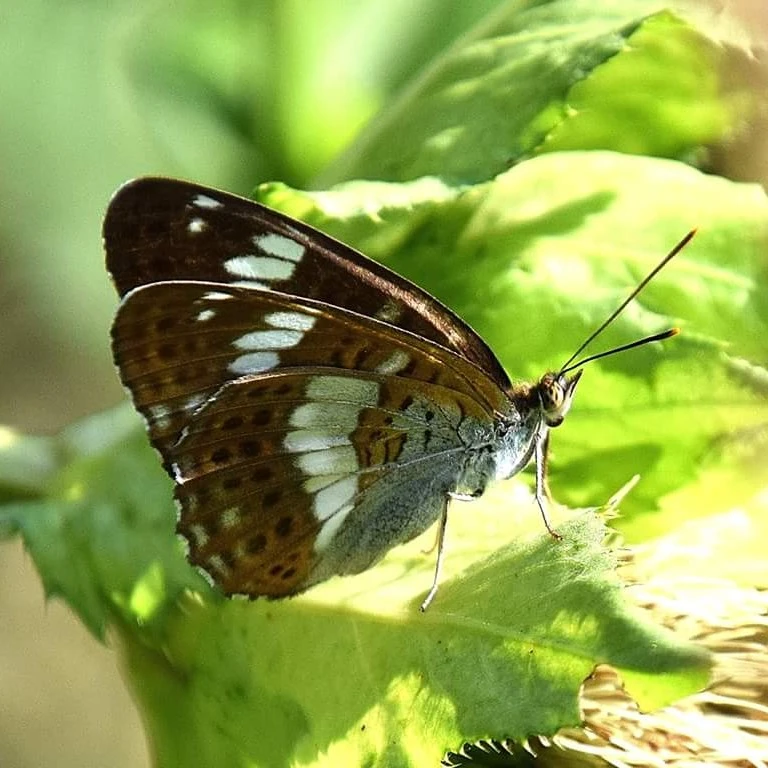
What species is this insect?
Limenitis camilla (also Ladoga camilla)
